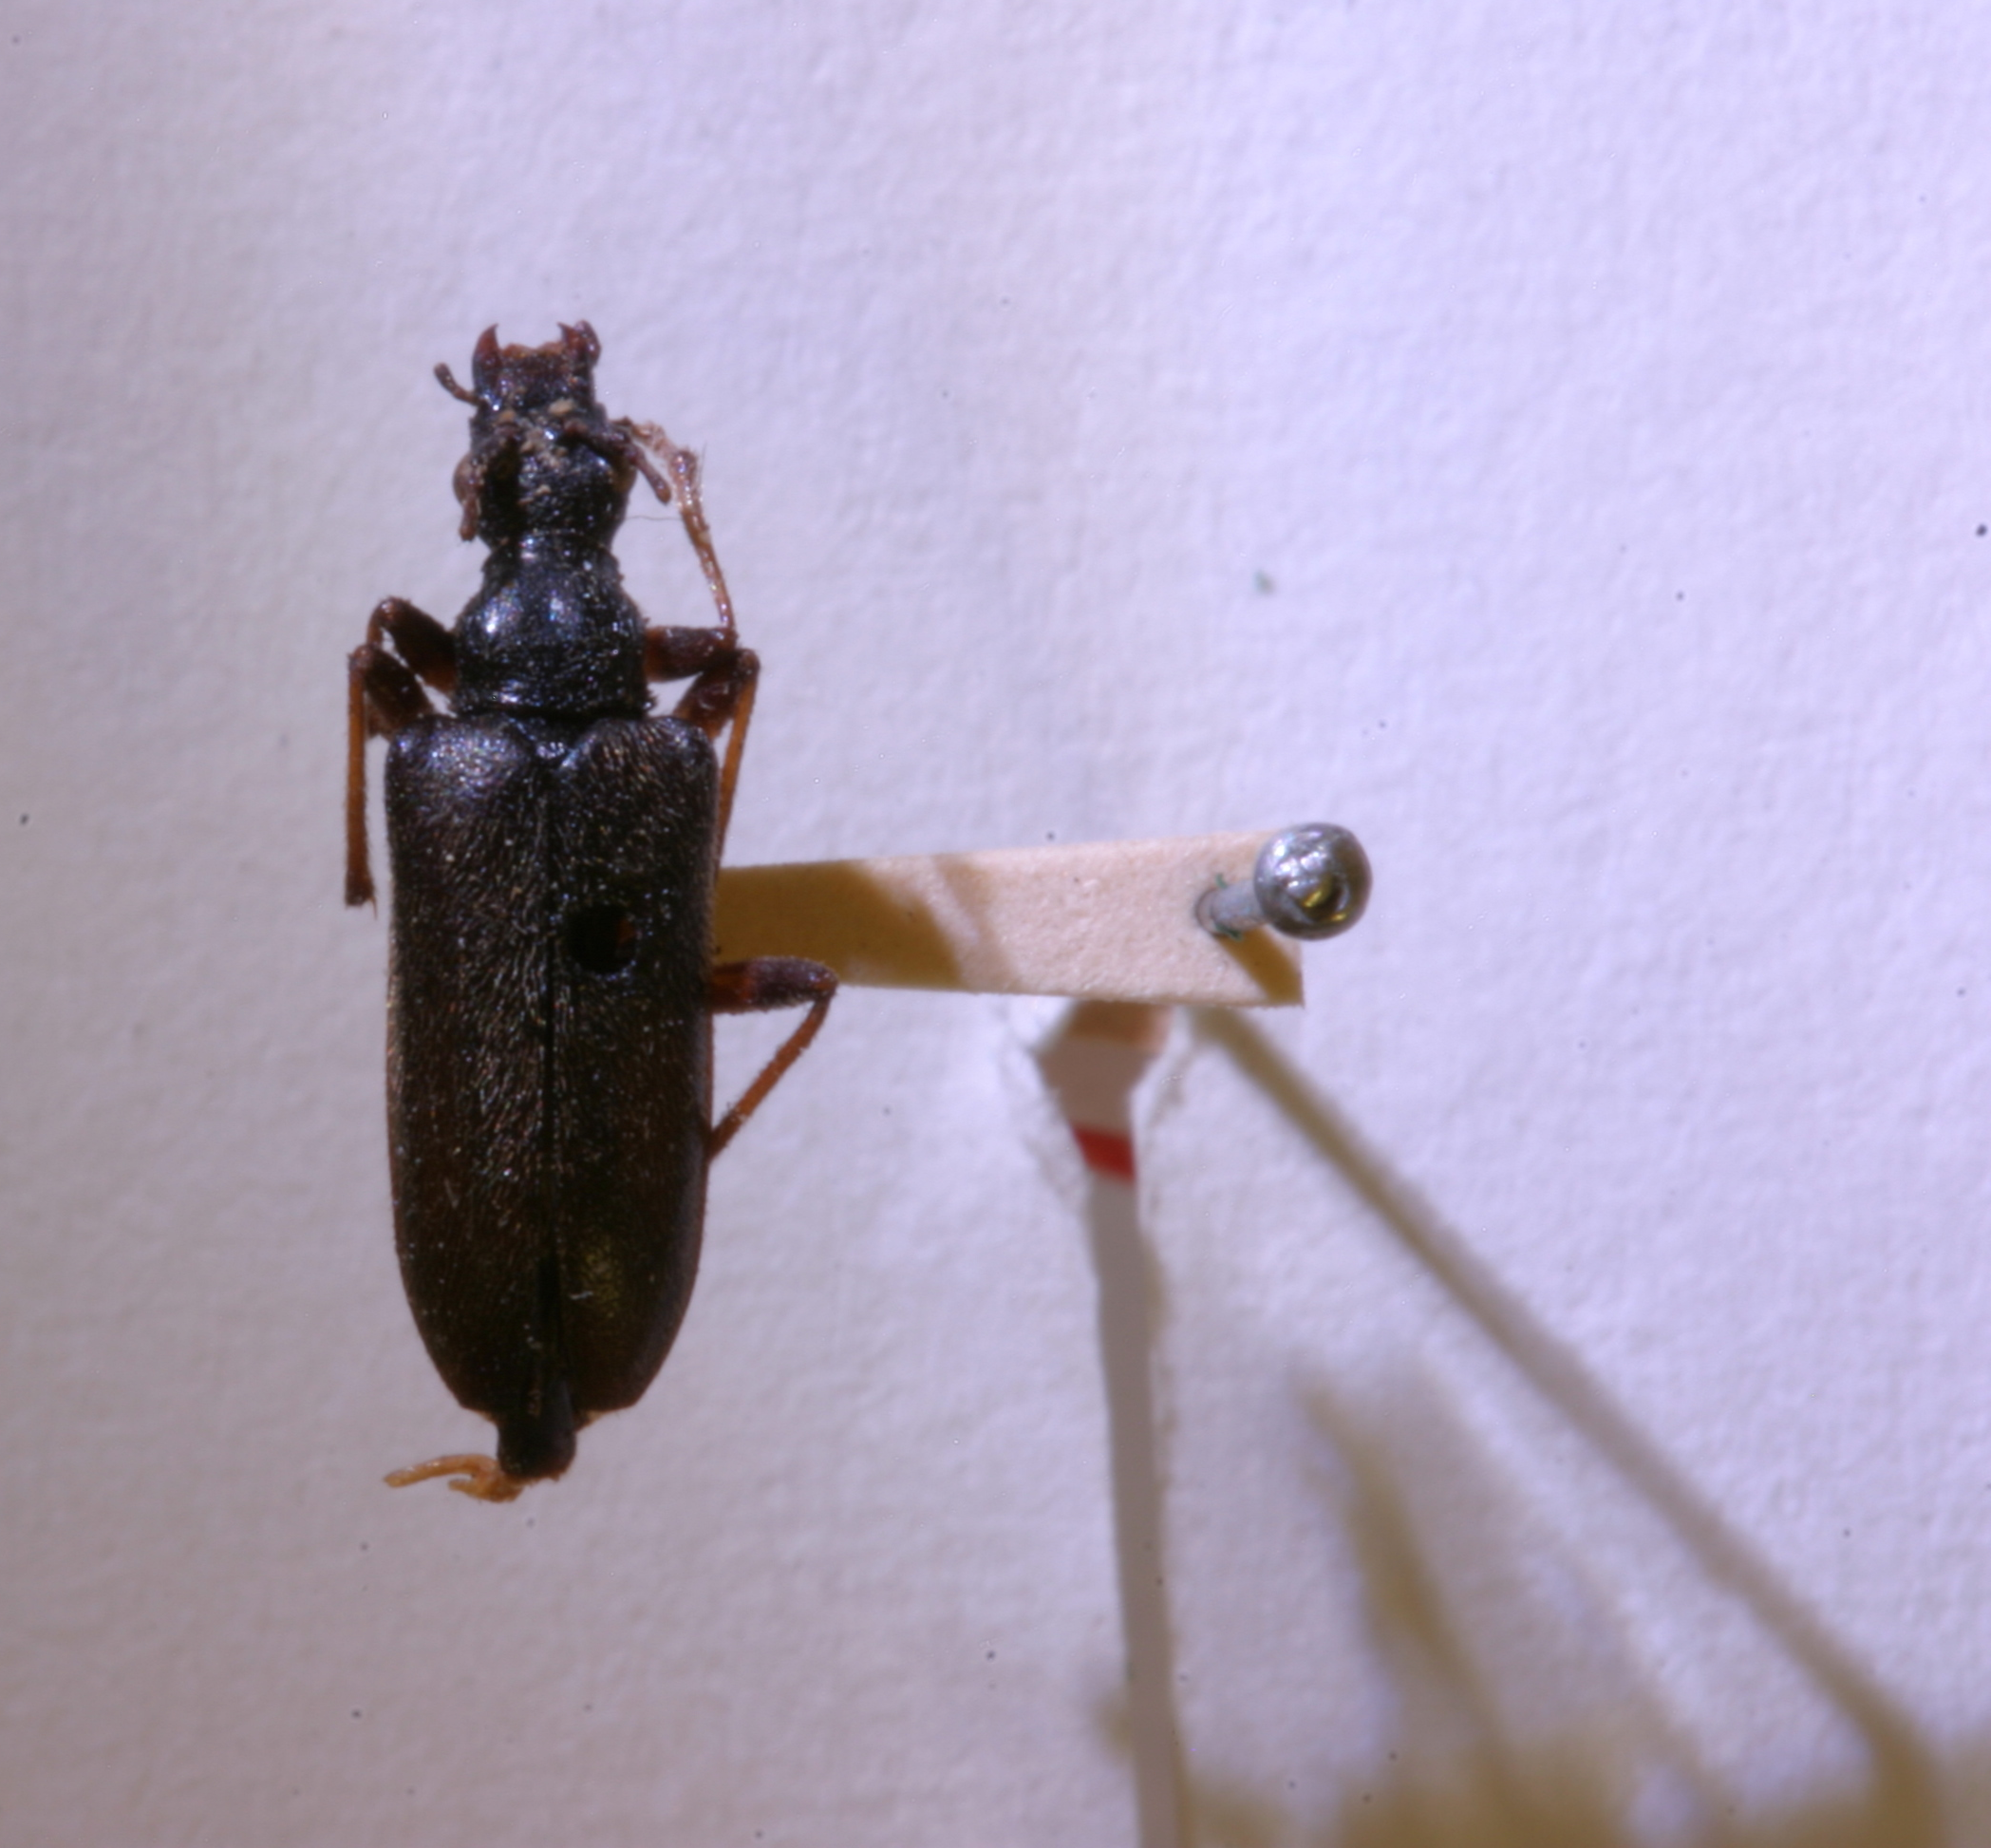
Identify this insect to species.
Acmaeops obsoleta (also Acmaeops proteus)
